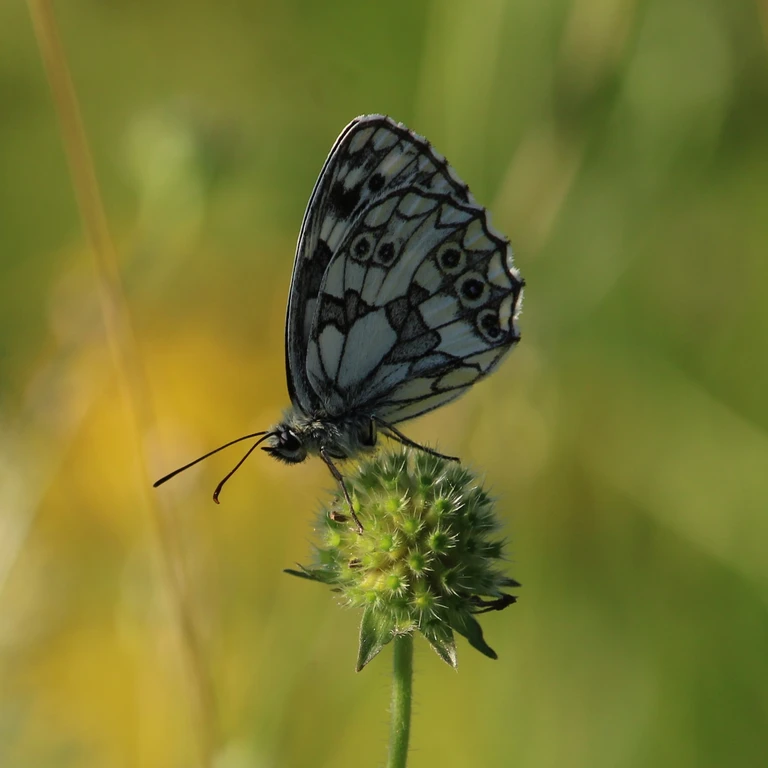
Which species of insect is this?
Melanargia galathea
